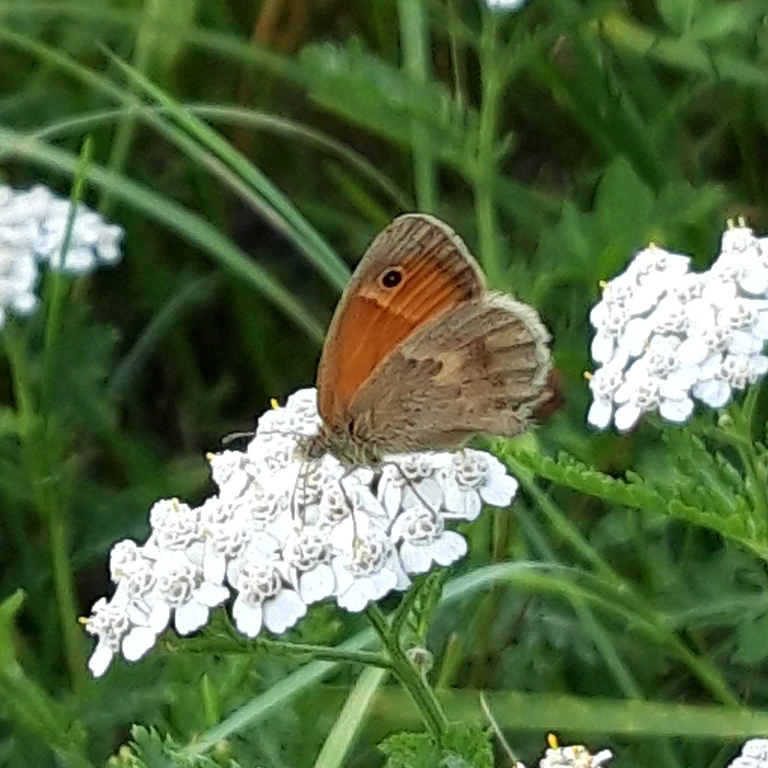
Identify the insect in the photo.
Coenonympha pamphilus
